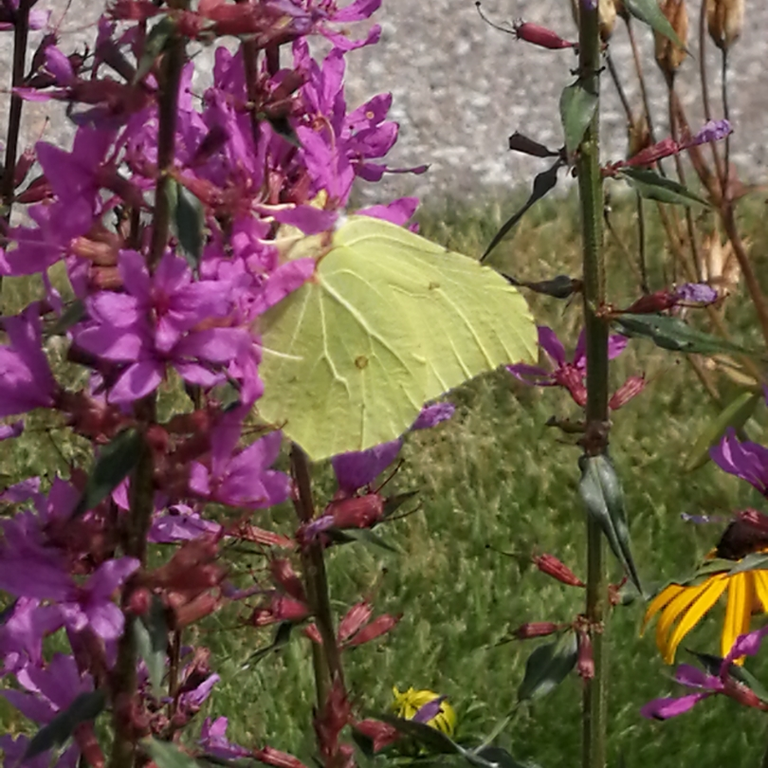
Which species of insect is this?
Gonepteryx rhamni
